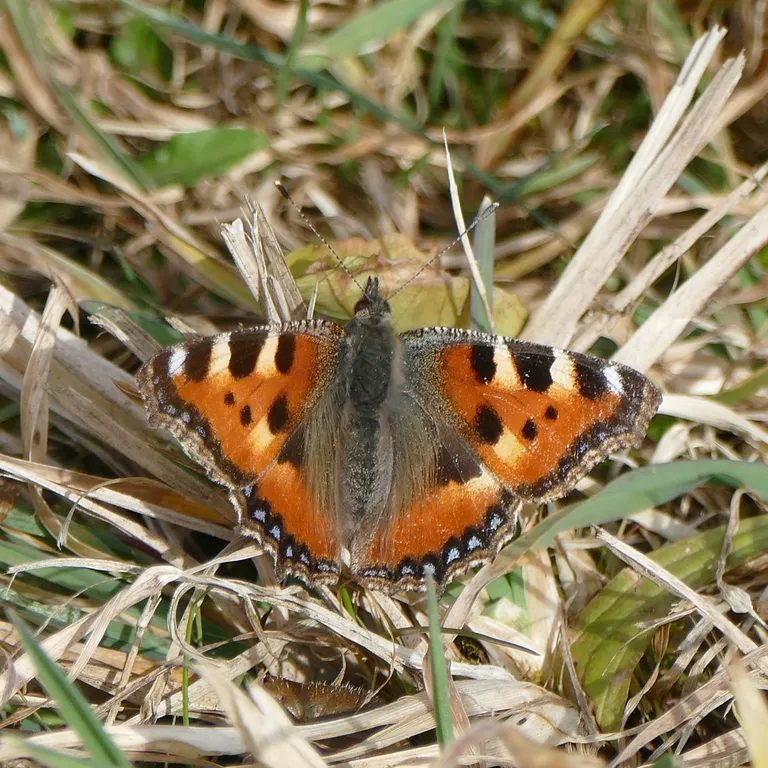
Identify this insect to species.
Aglais urticae
